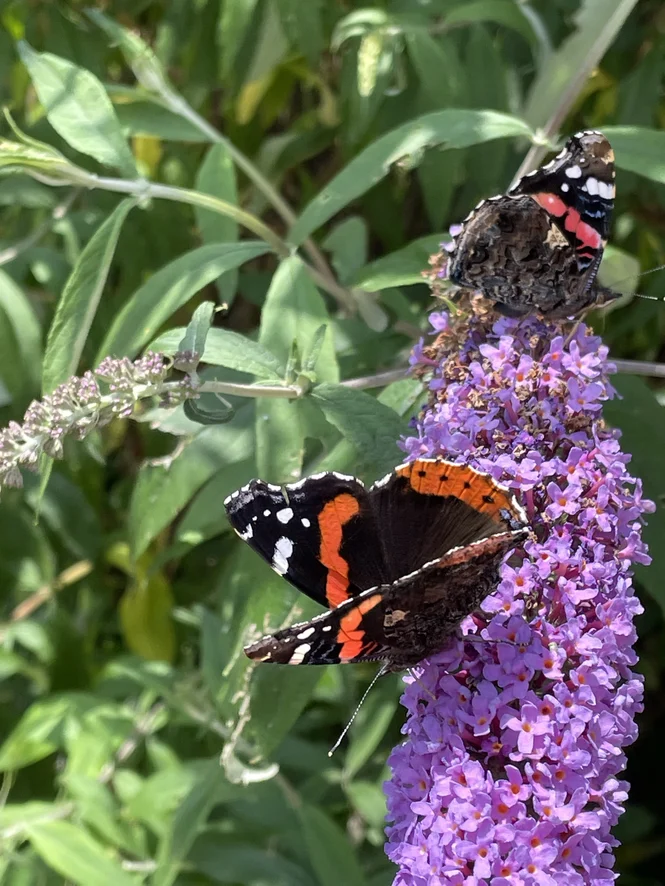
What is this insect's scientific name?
Vanessa atalanta
